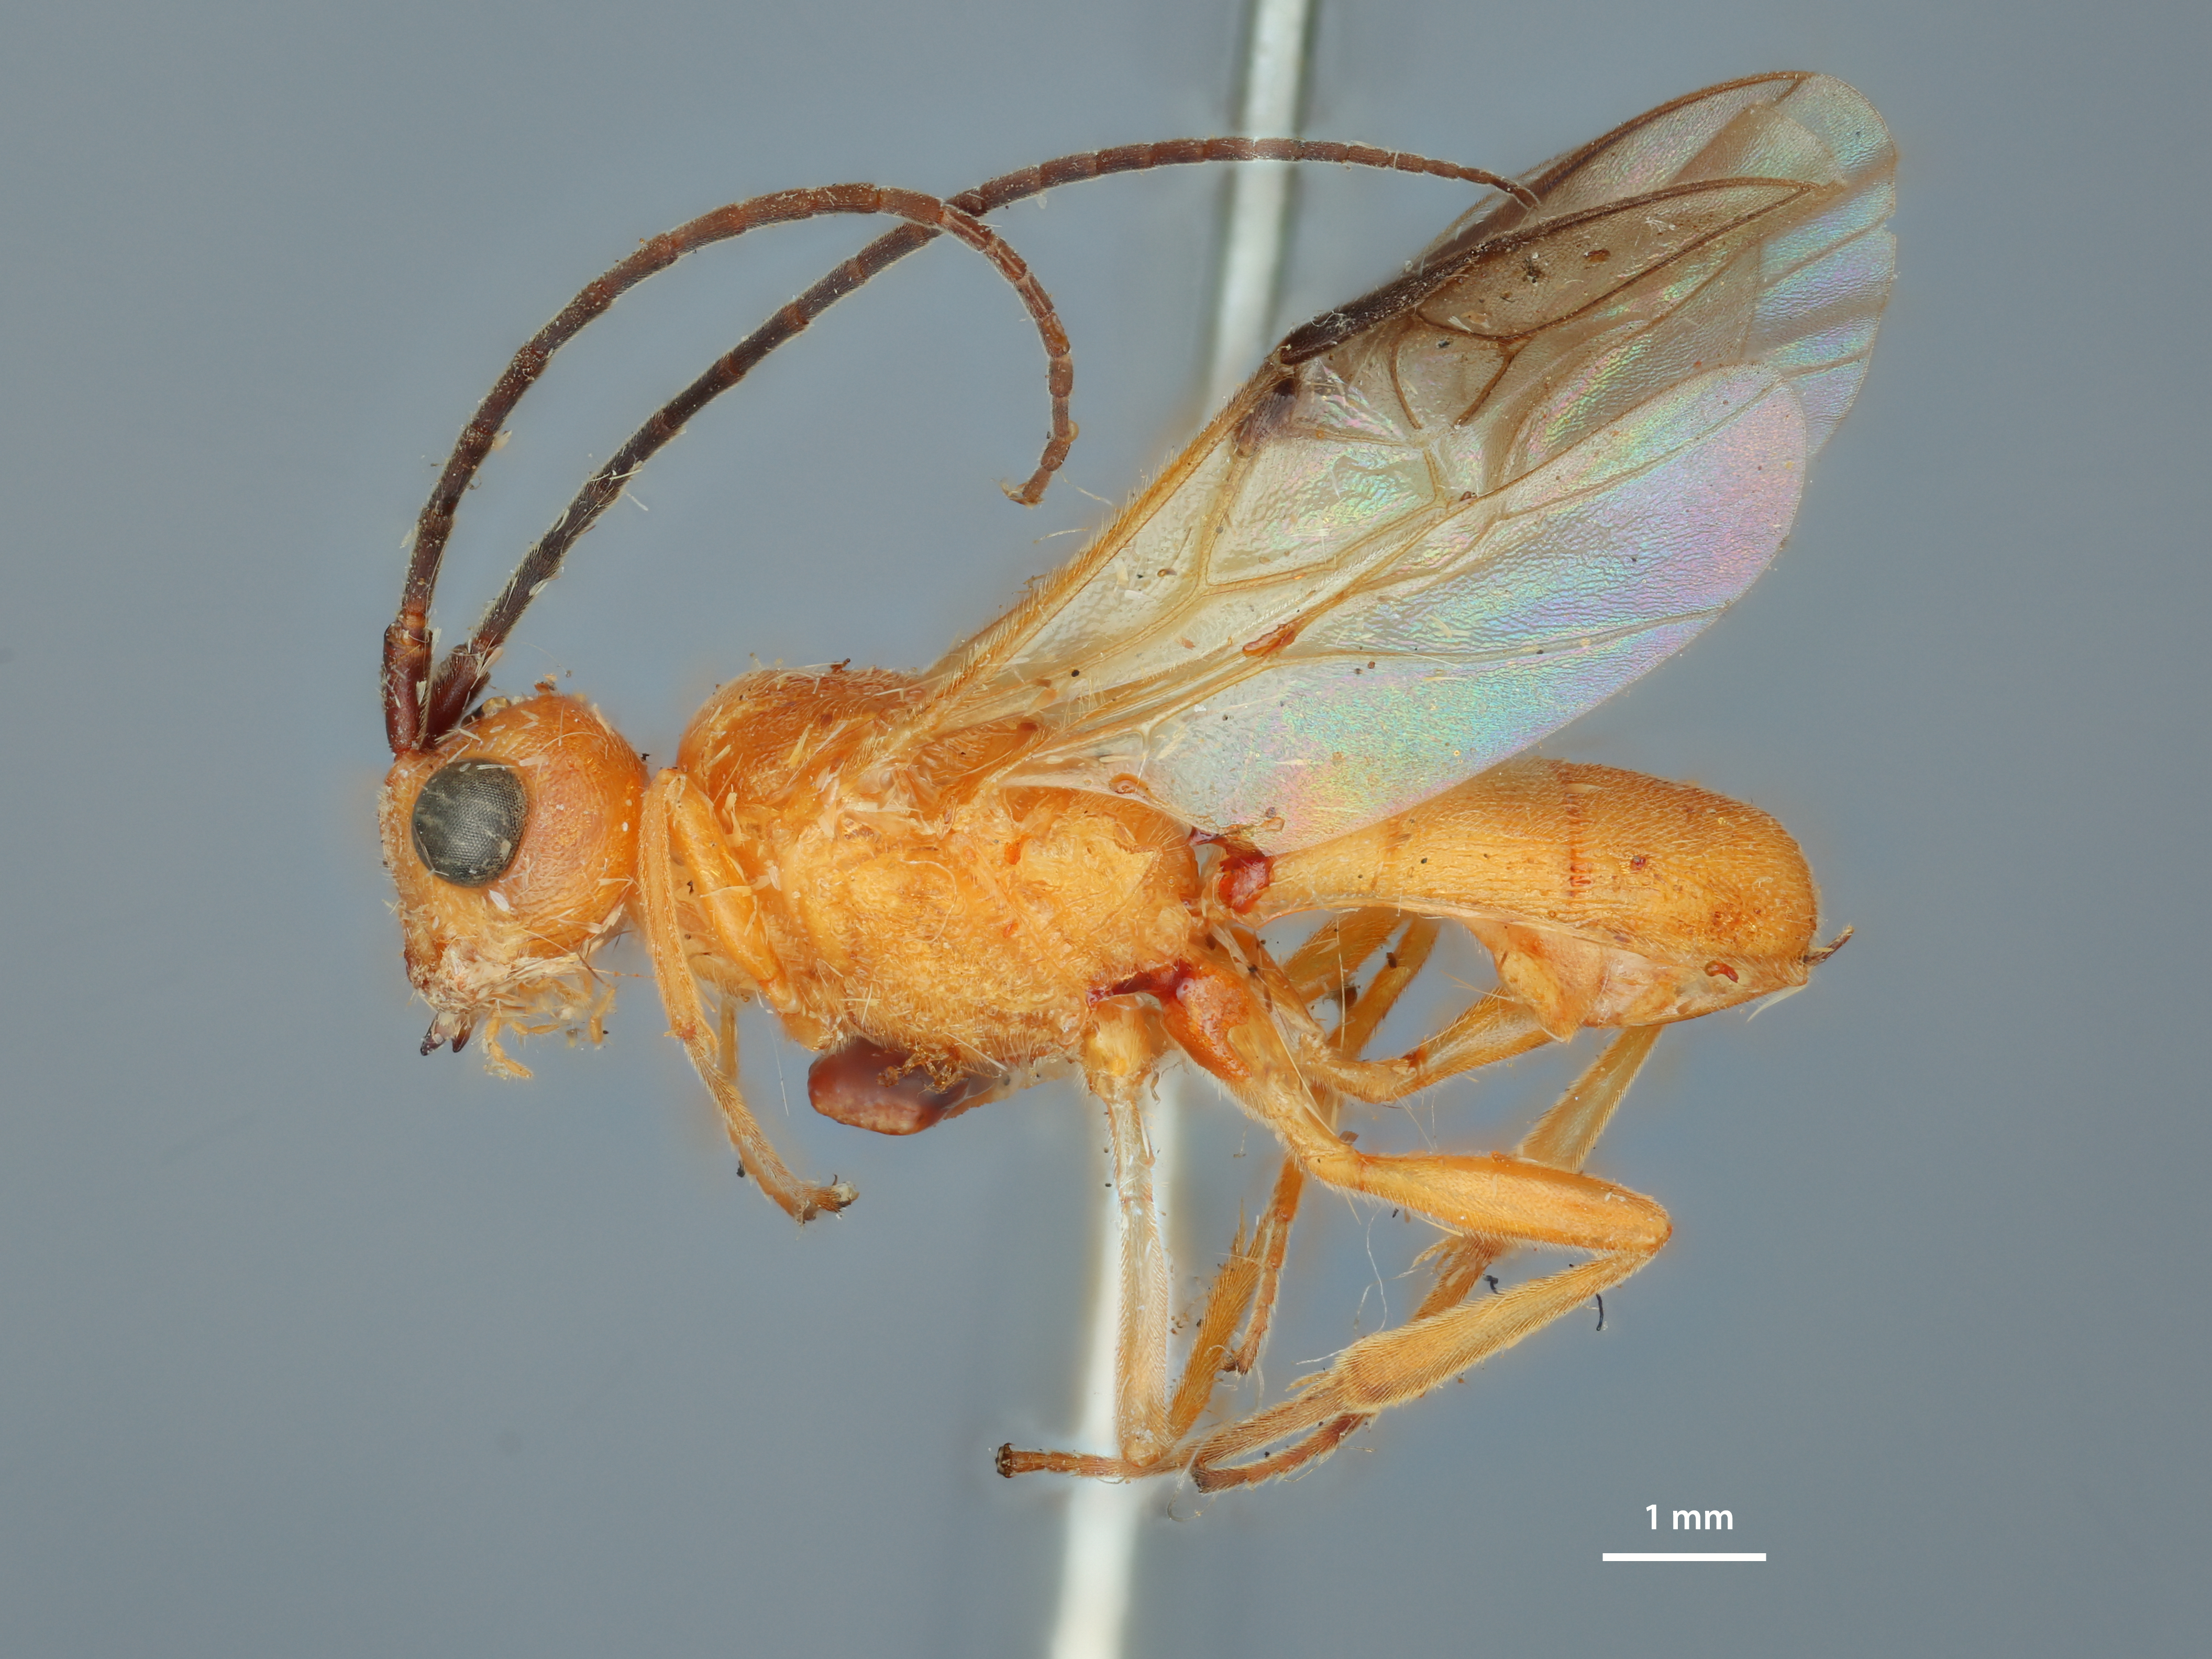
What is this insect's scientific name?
Phanerotoma flaires
